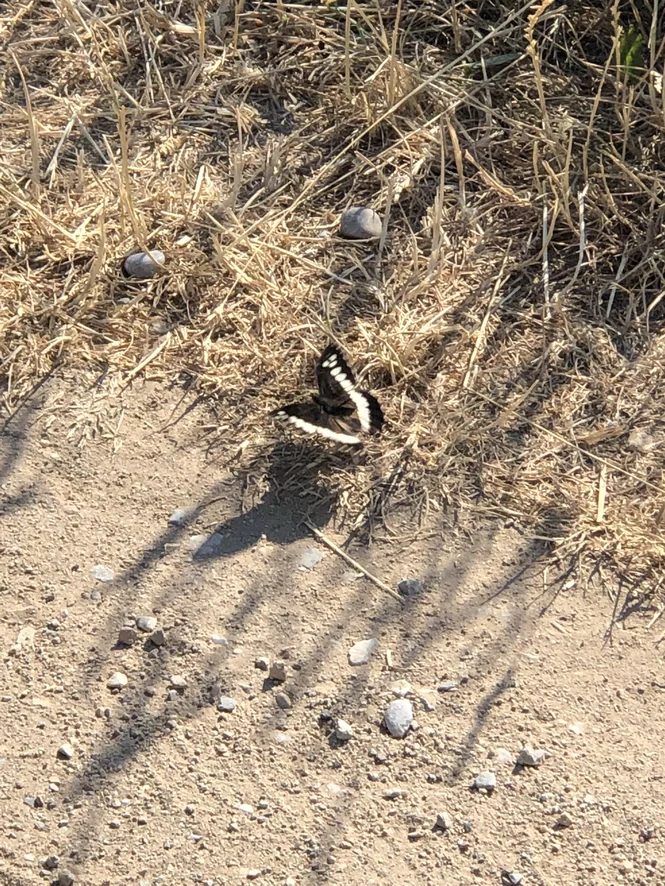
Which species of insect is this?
Brintesia circe
